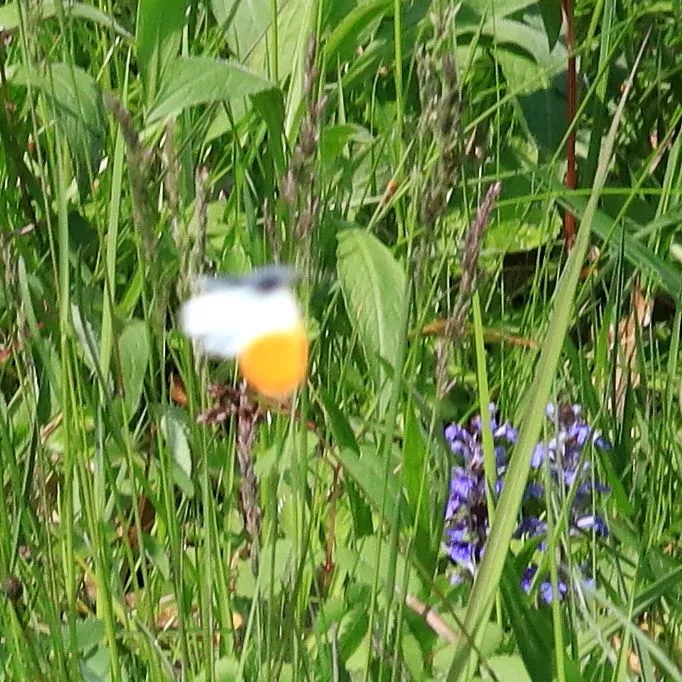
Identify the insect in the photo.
Anthocharis cardamines
